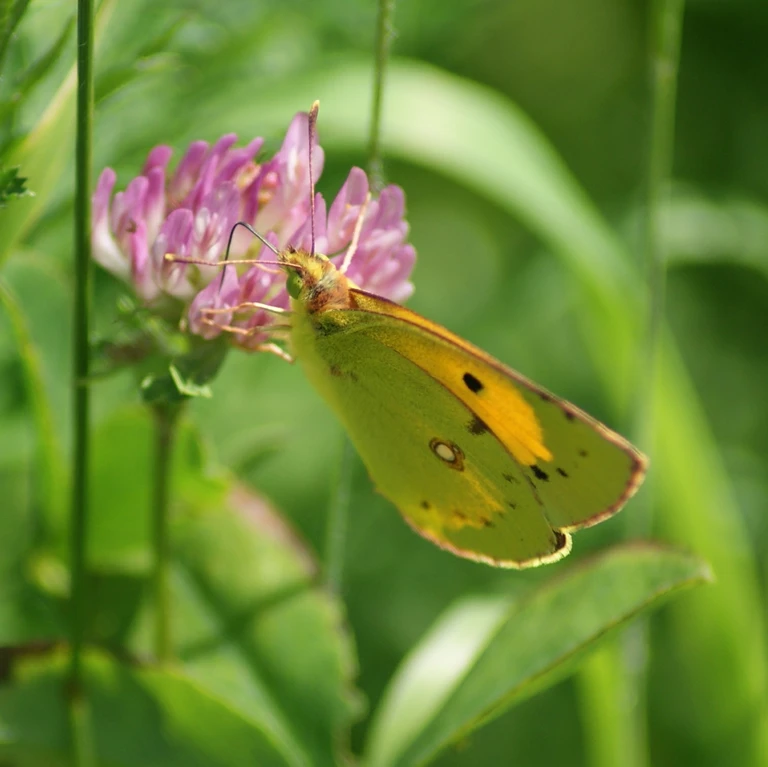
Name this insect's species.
Colias croceus
